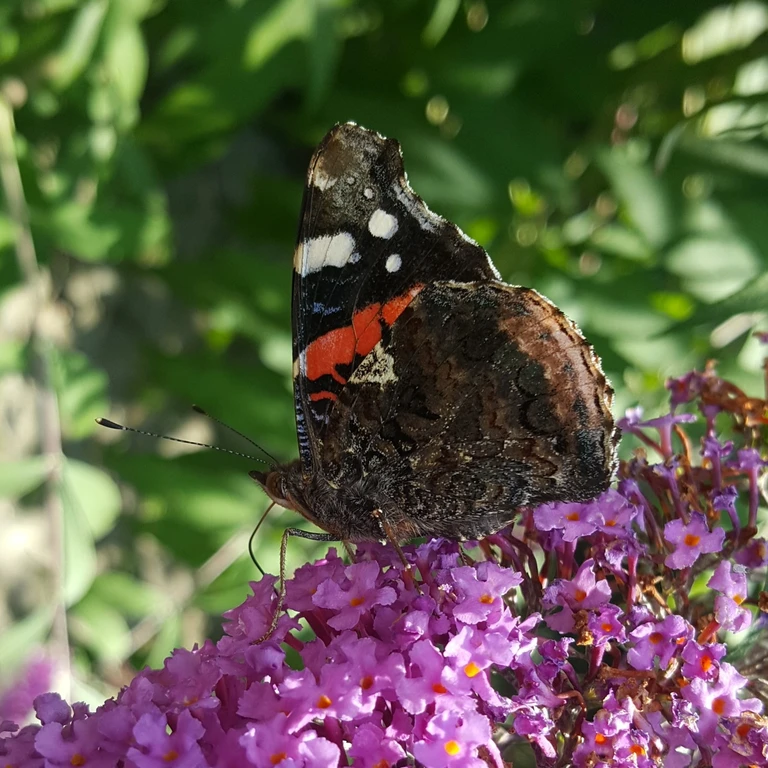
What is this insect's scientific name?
Vanessa atalanta
